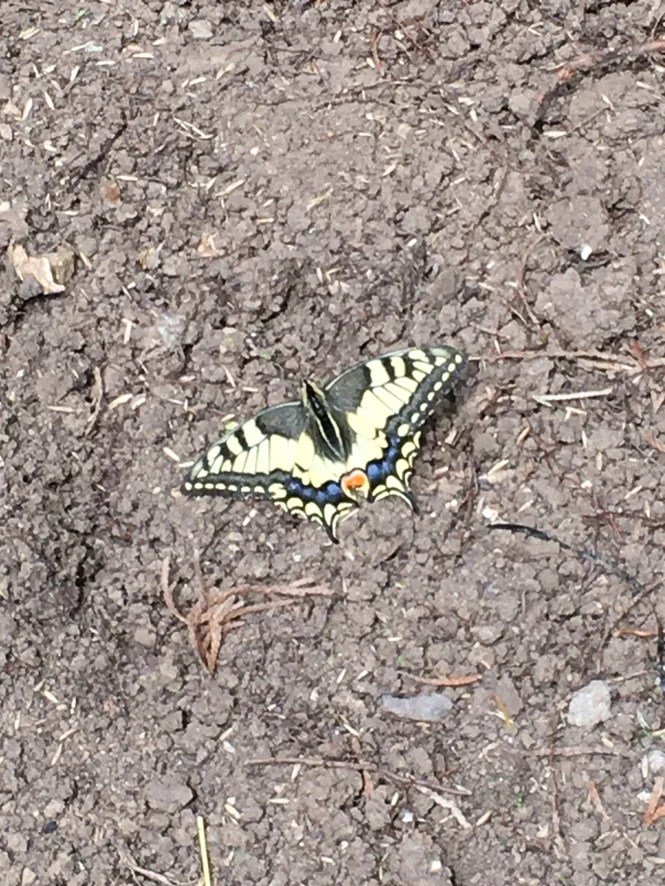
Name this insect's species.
Papilio machaon
